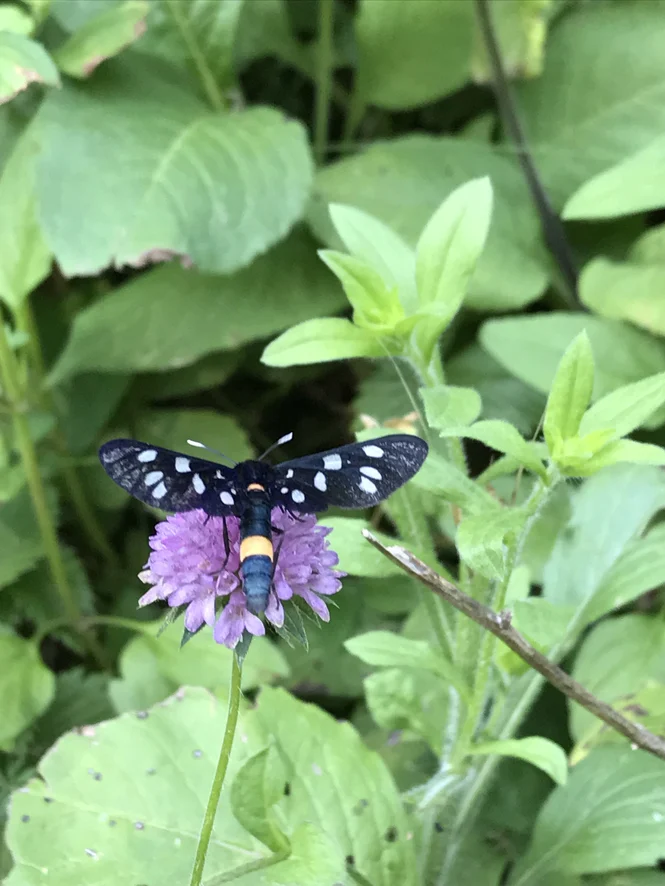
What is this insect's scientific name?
Amata phegea
